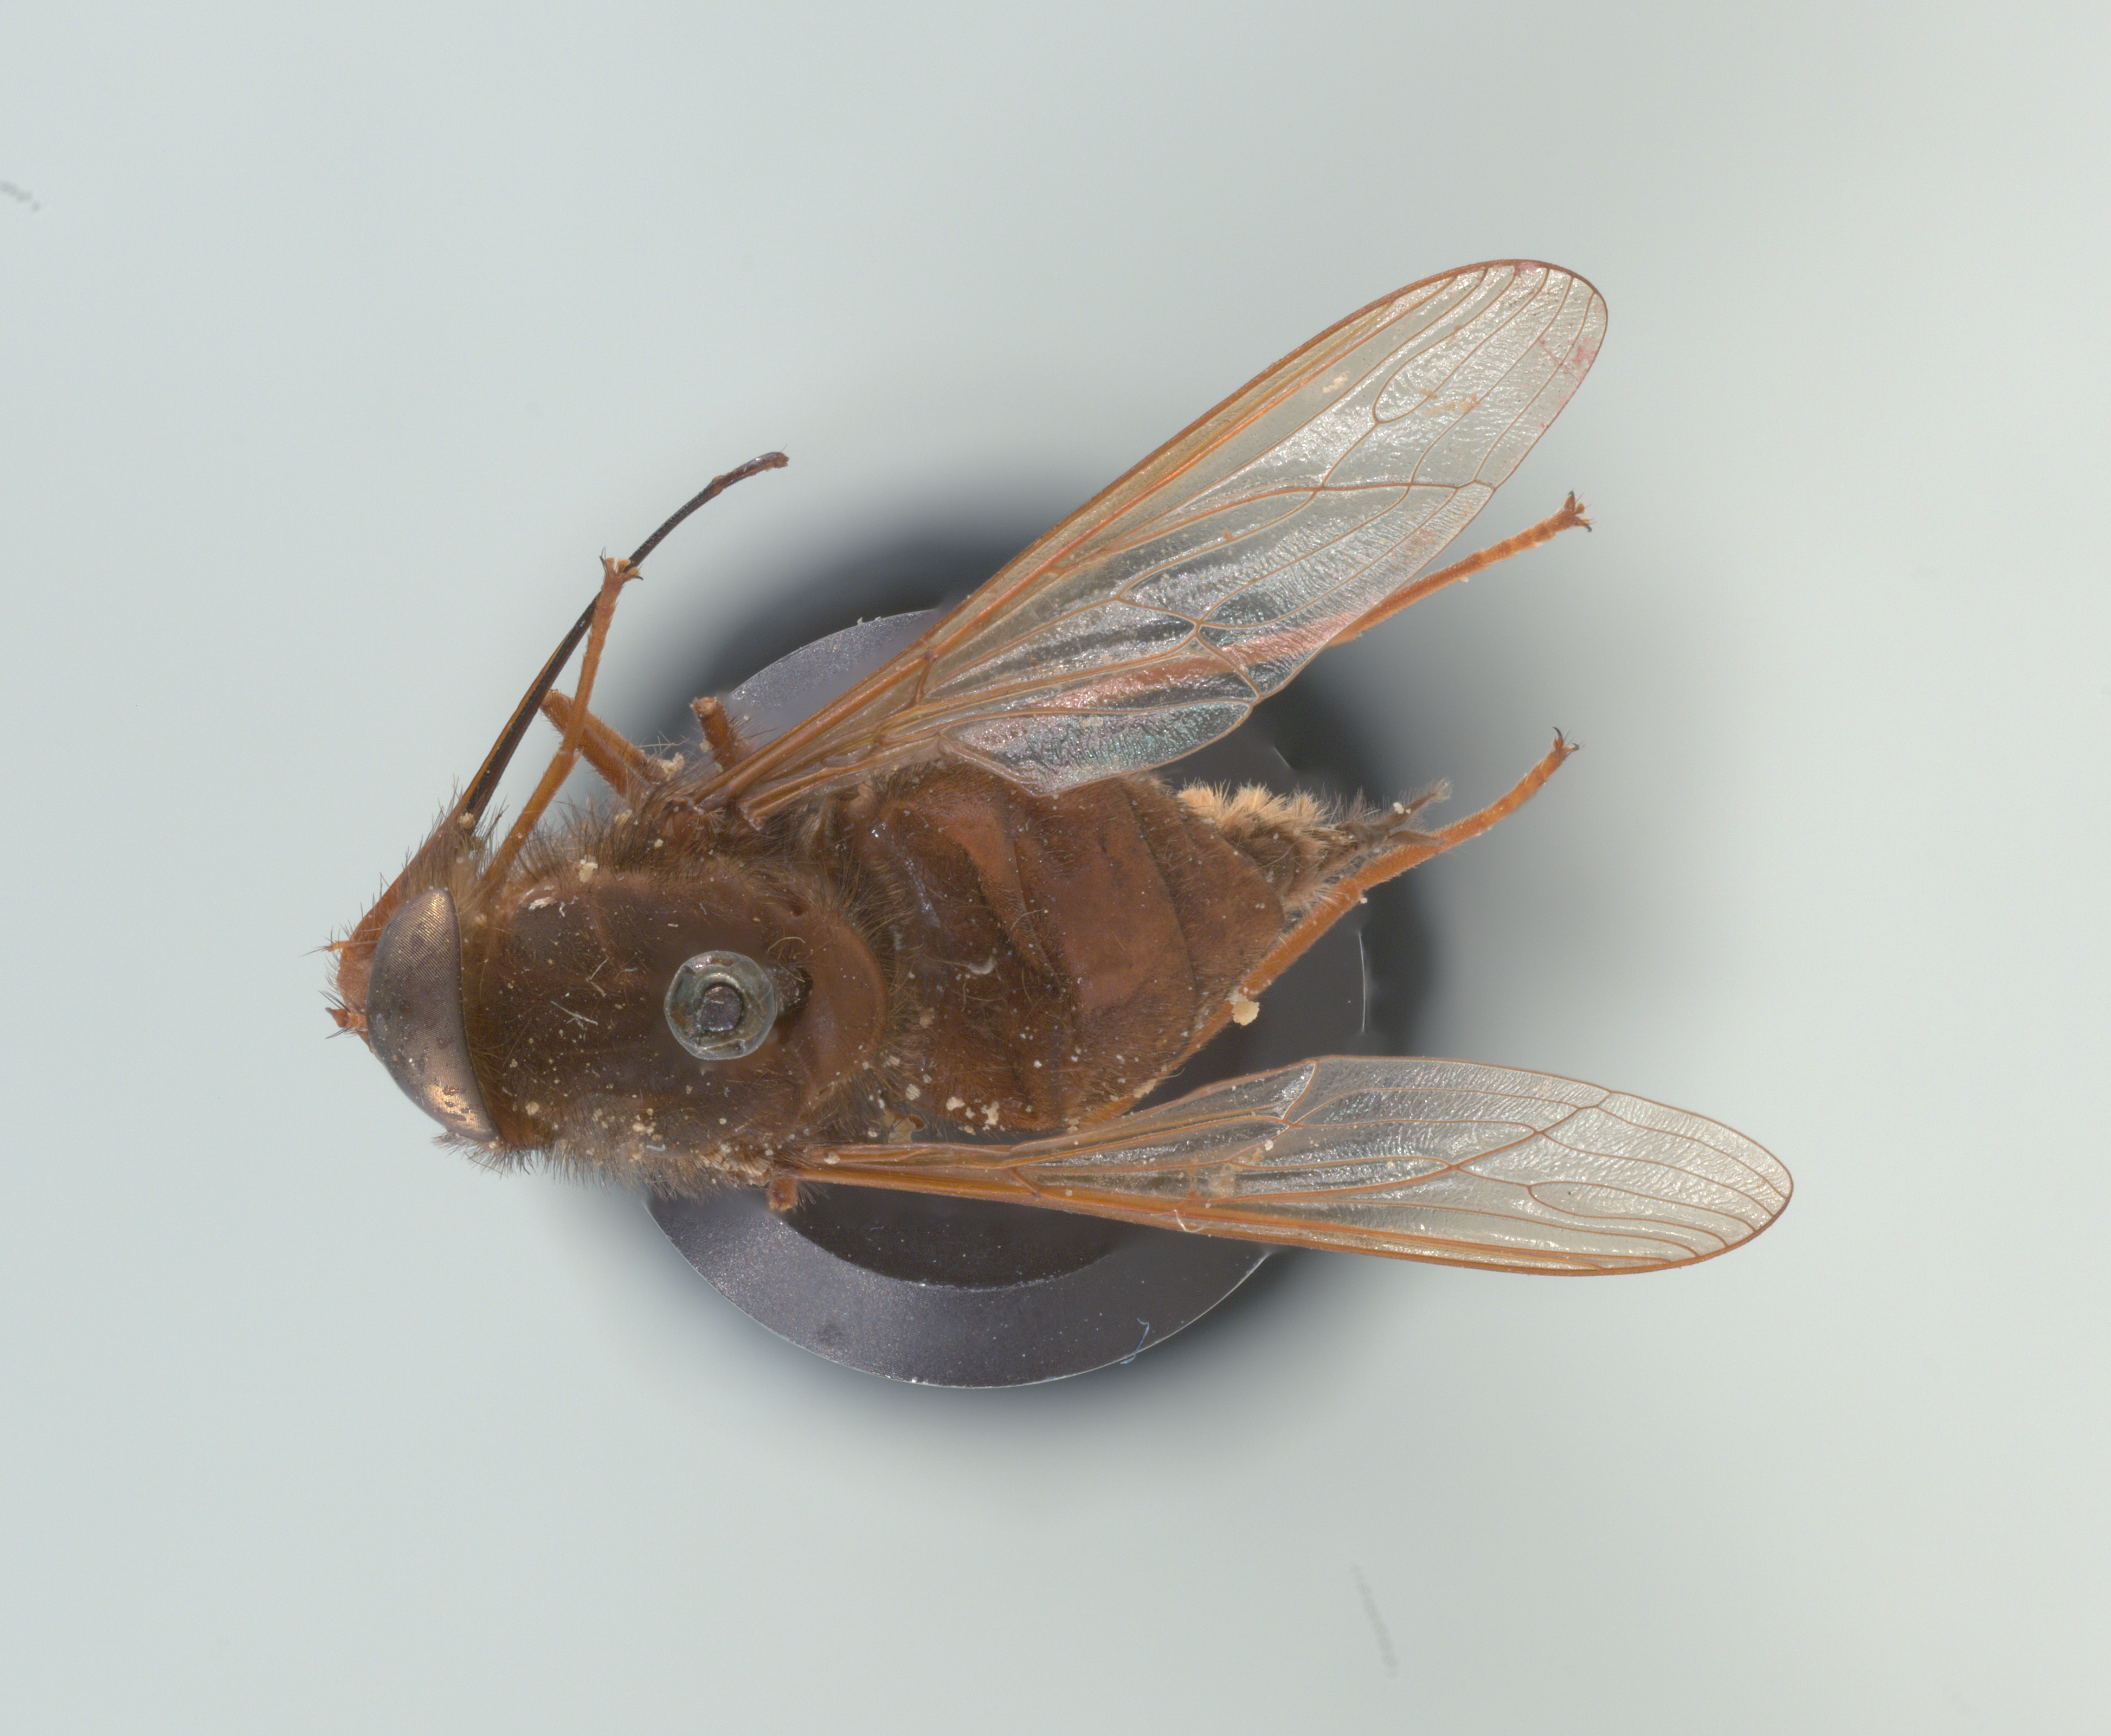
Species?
Prosoeca fusca
